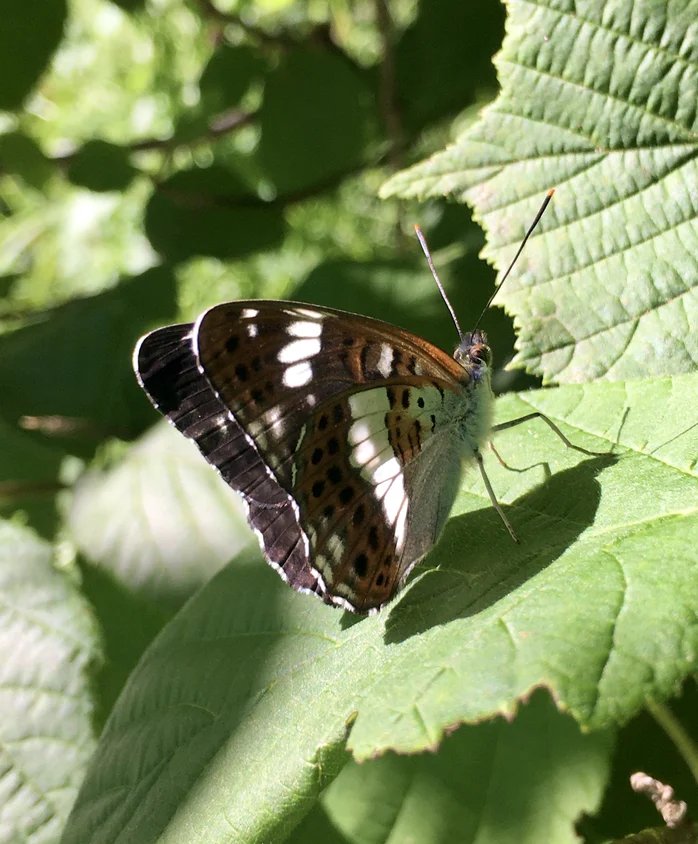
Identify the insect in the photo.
Limenitis camilla (also Ladoga camilla)
